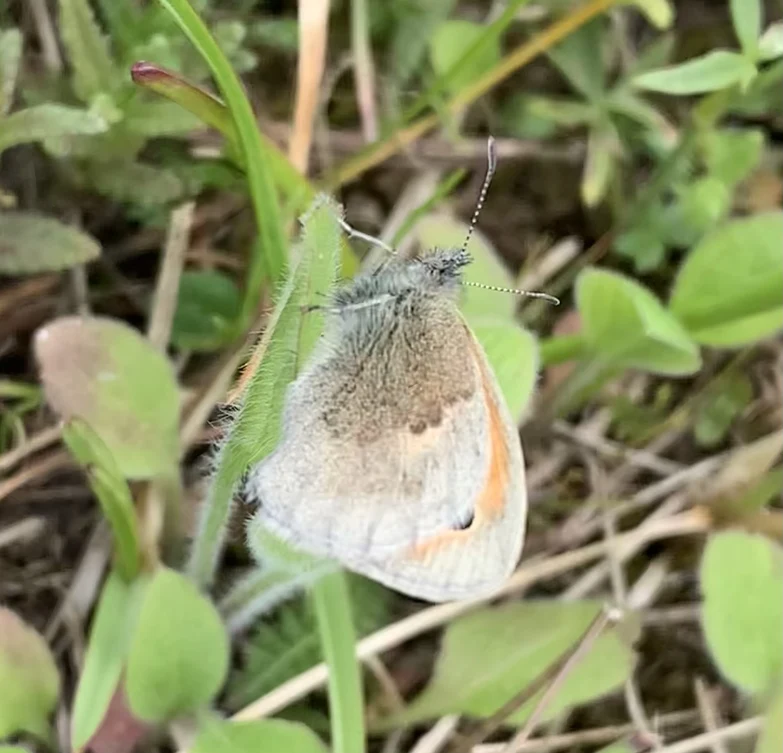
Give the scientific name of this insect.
Coenonympha pamphilus
